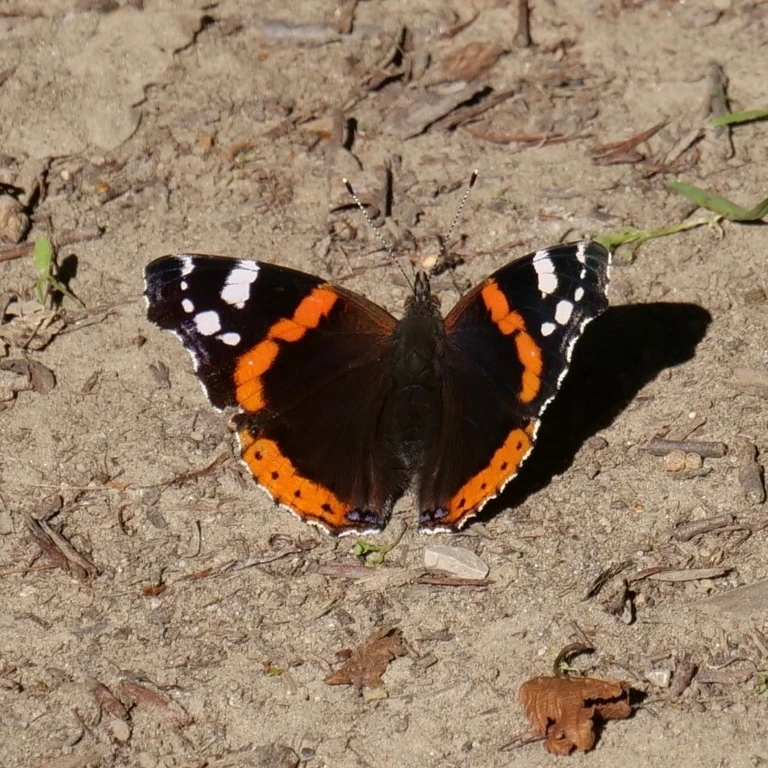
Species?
Vanessa atalanta
